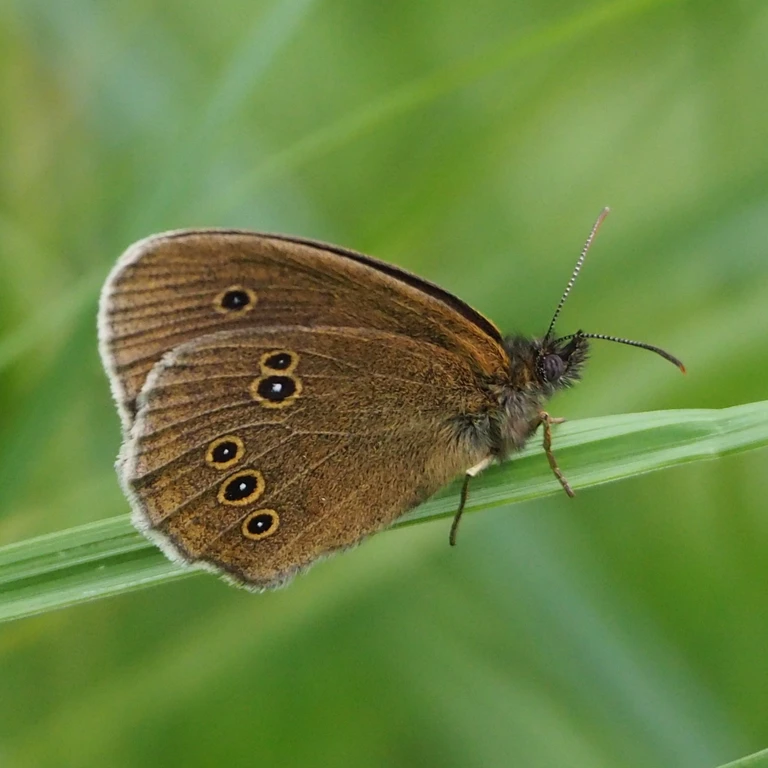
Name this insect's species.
Aphantopus hyperantus
